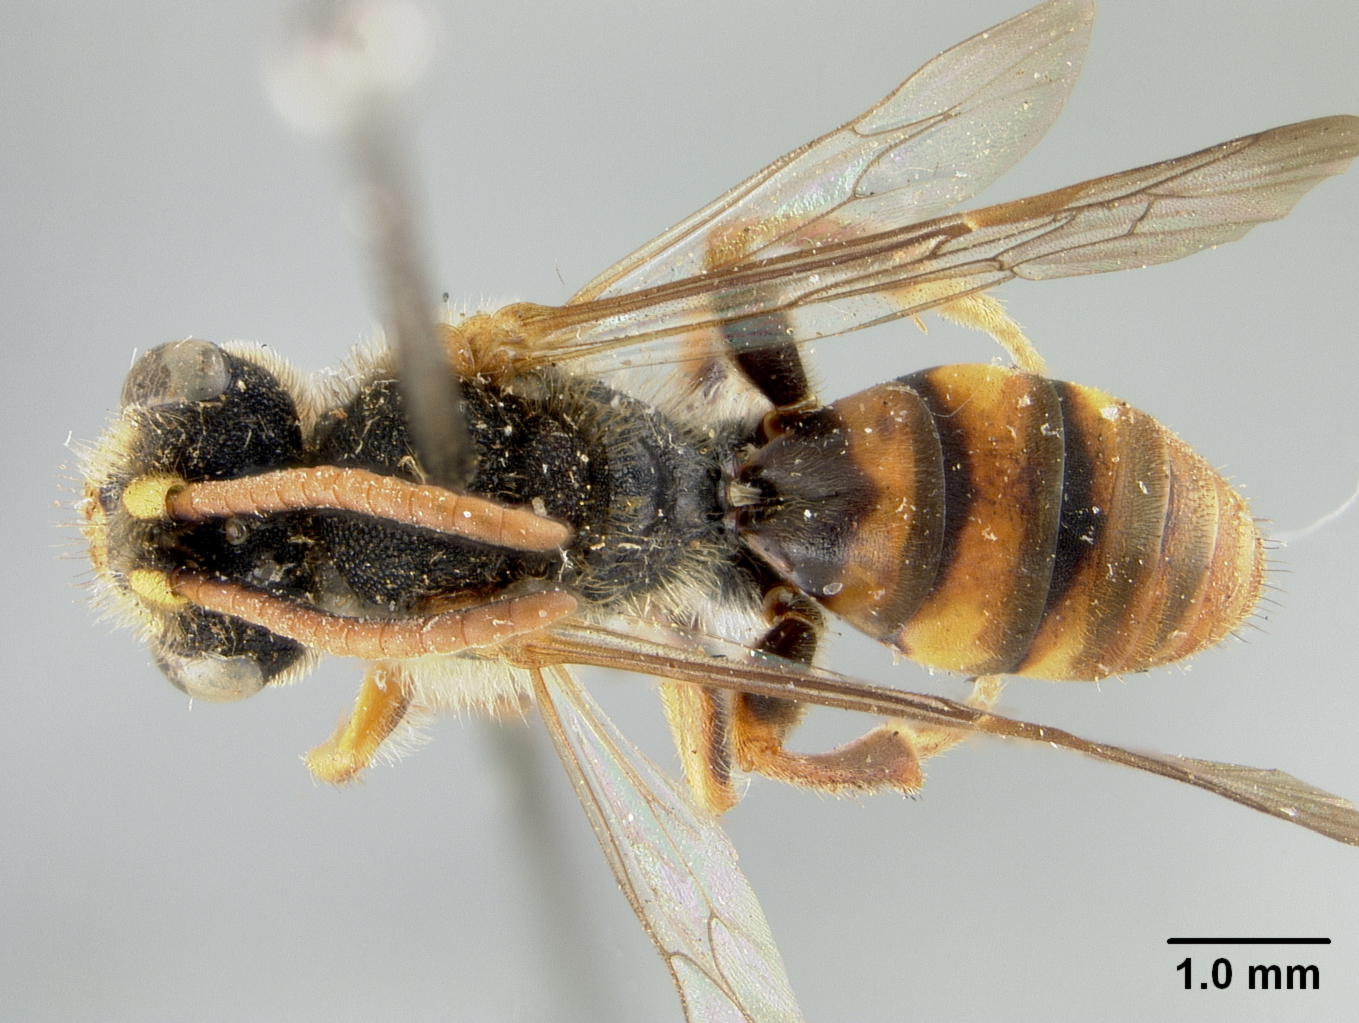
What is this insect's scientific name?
Nomada odontocera
